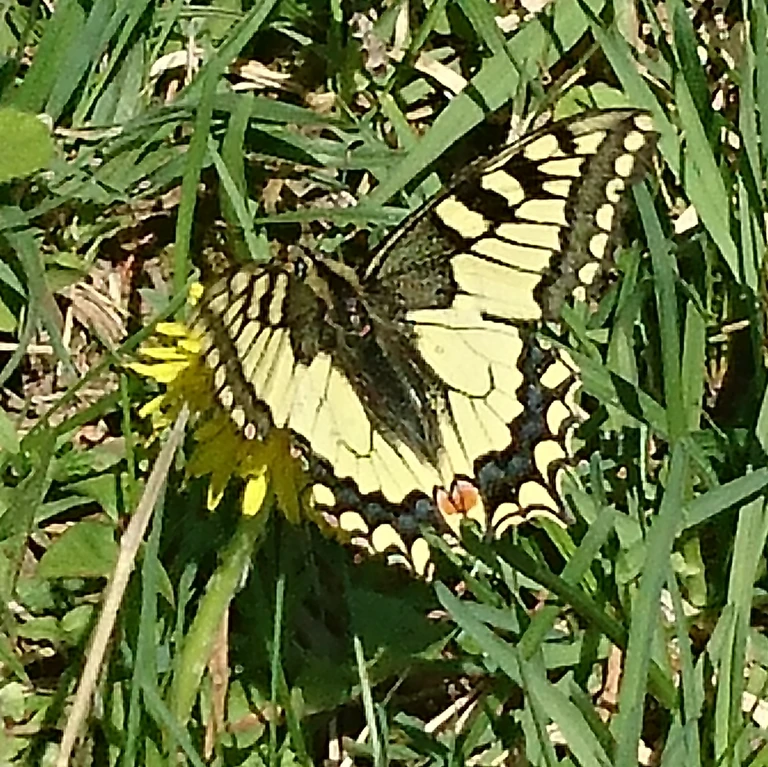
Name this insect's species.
Papilio machaon
